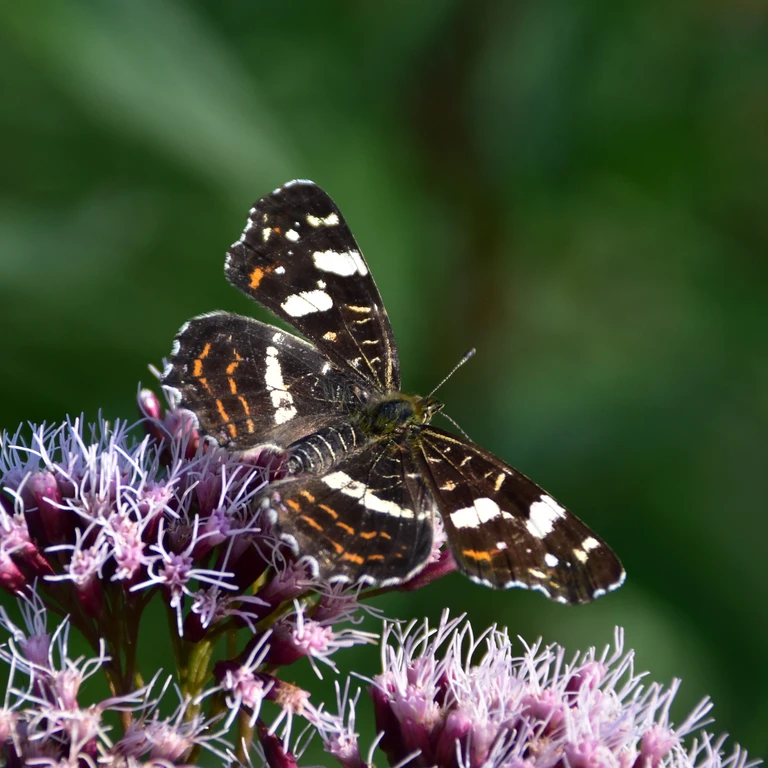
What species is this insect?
Araschnia levana
